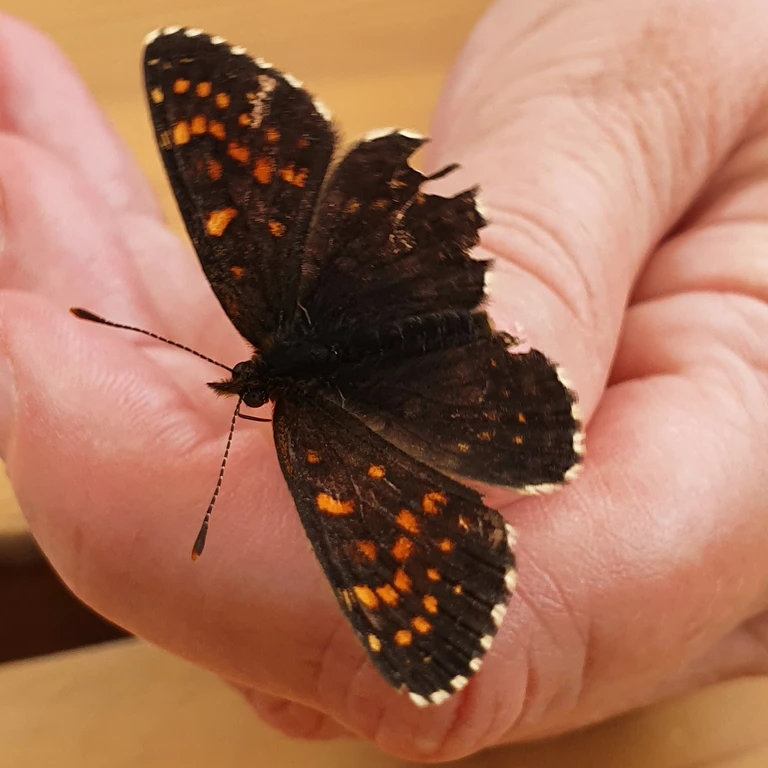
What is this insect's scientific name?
Melitaea diamina
